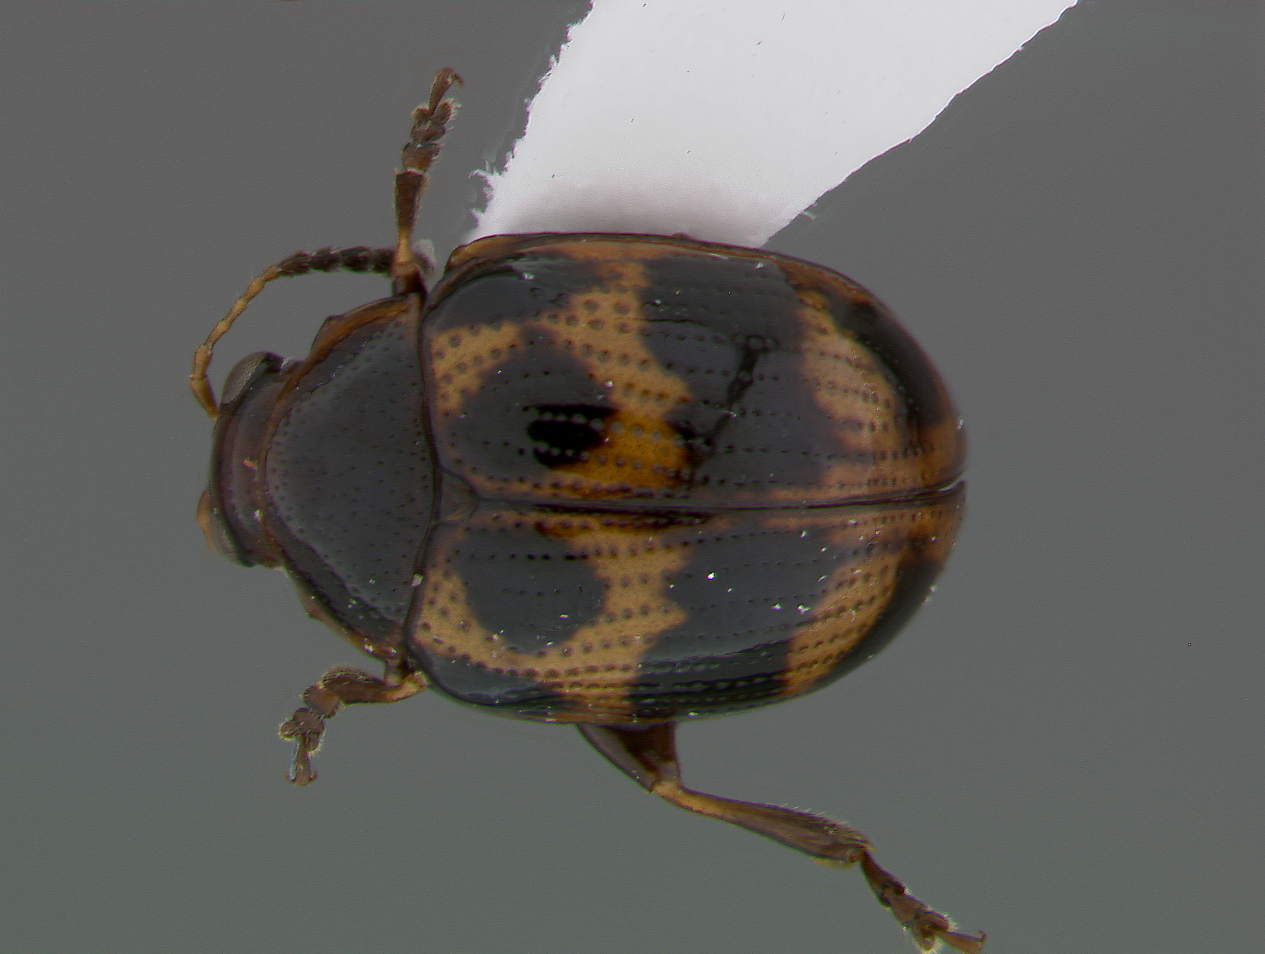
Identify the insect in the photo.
Phaelota assamensis
